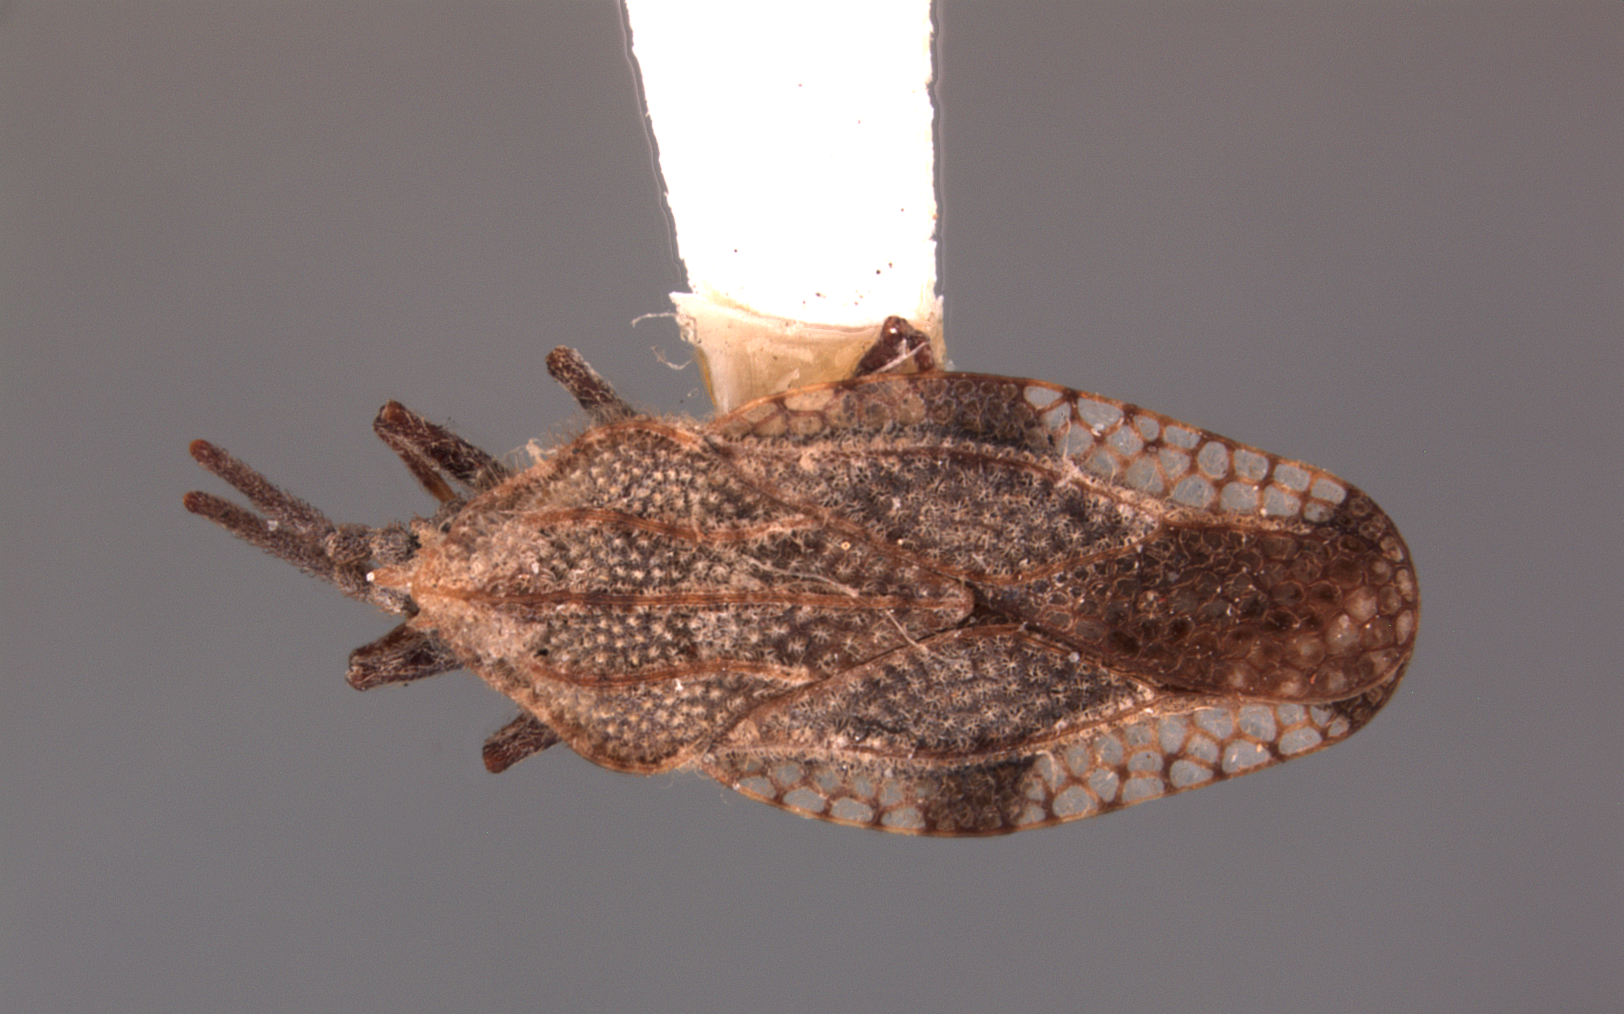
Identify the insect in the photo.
Tingis beesoni
